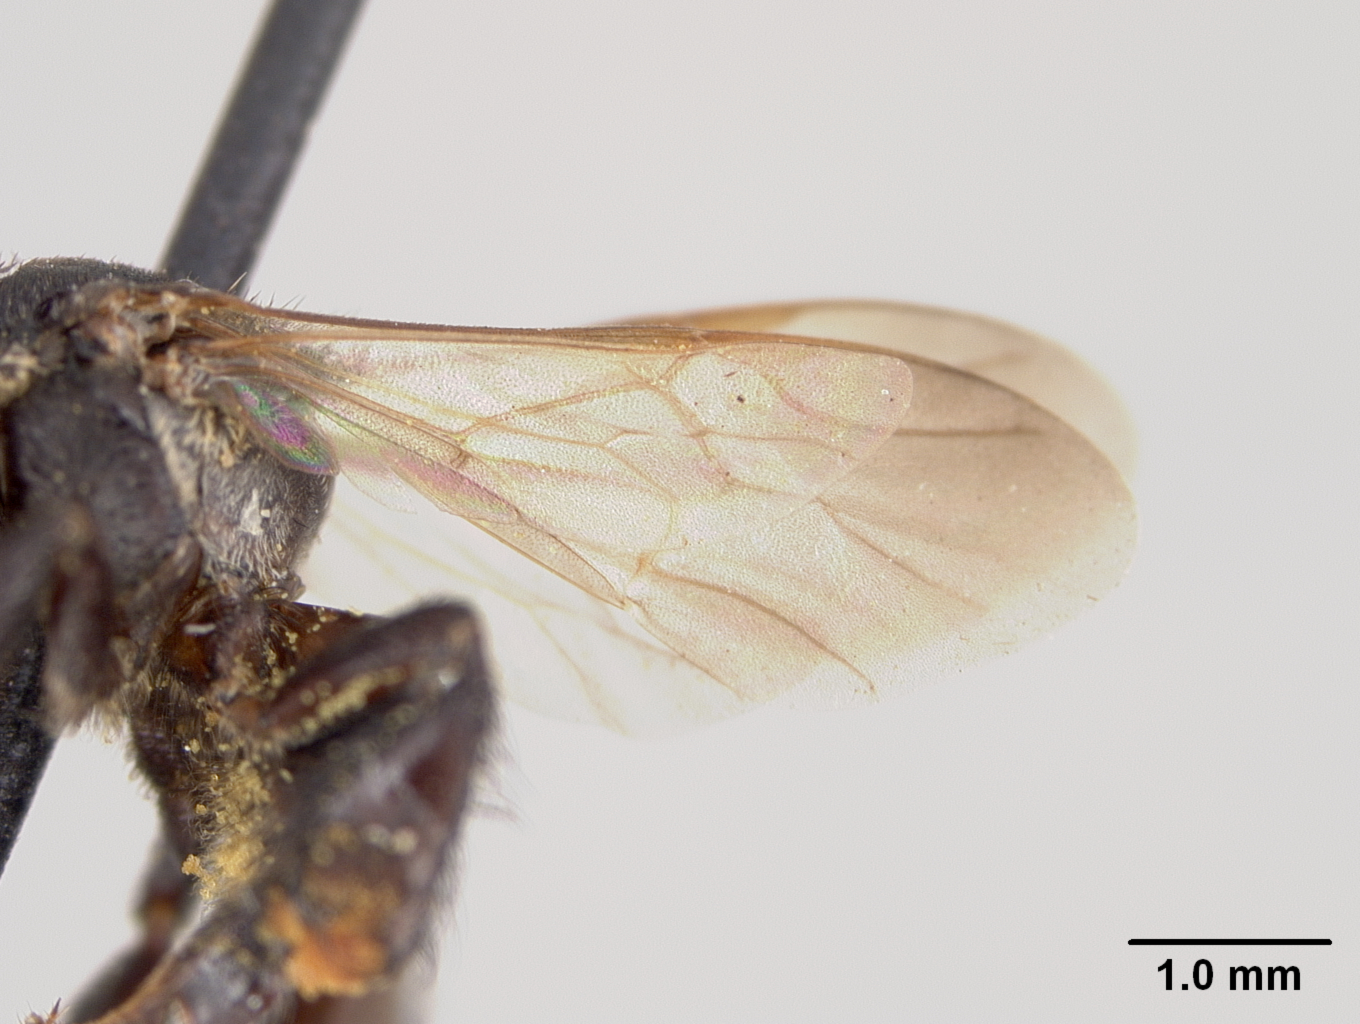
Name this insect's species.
Scaptotrigona michoacanensis
